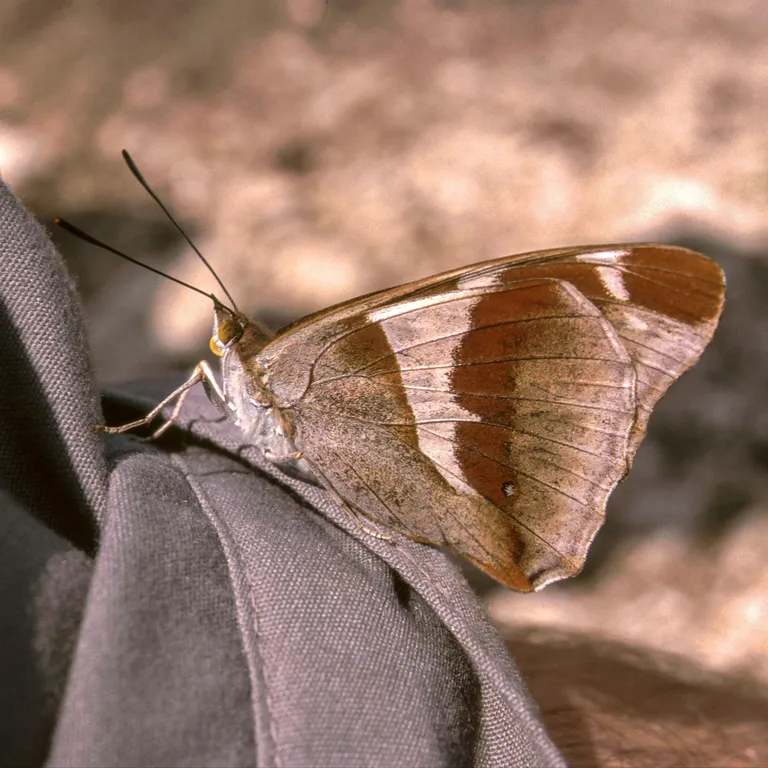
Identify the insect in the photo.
Apatura iris
